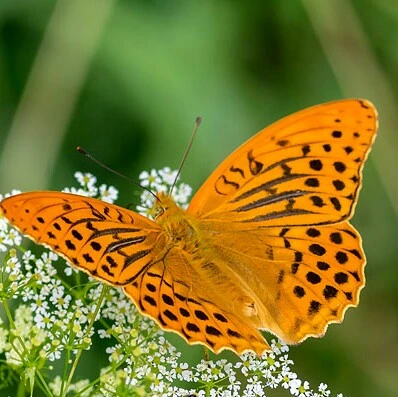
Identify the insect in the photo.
Argynnis paphia
